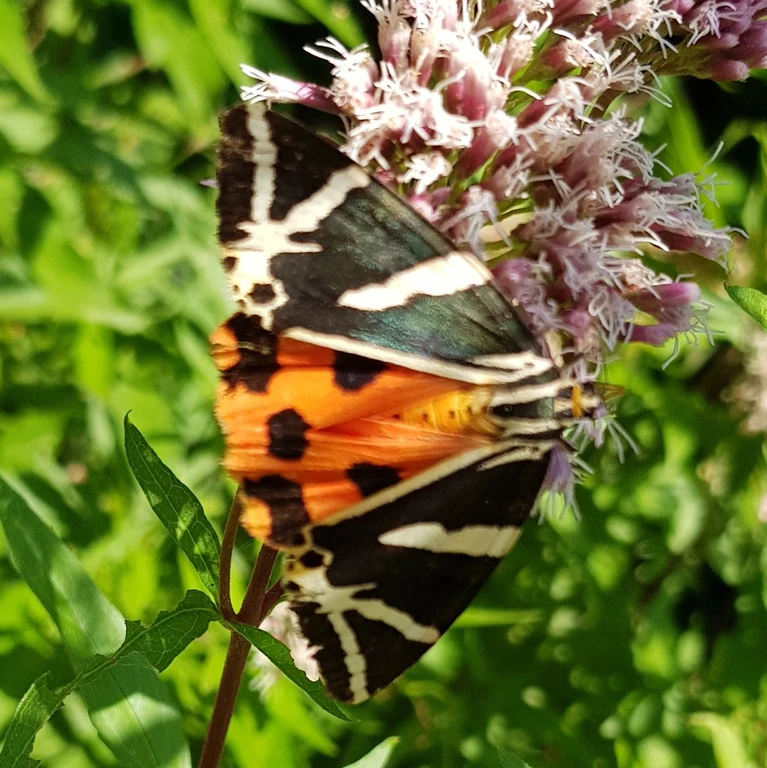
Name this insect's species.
Euplagia quadripunctaria
